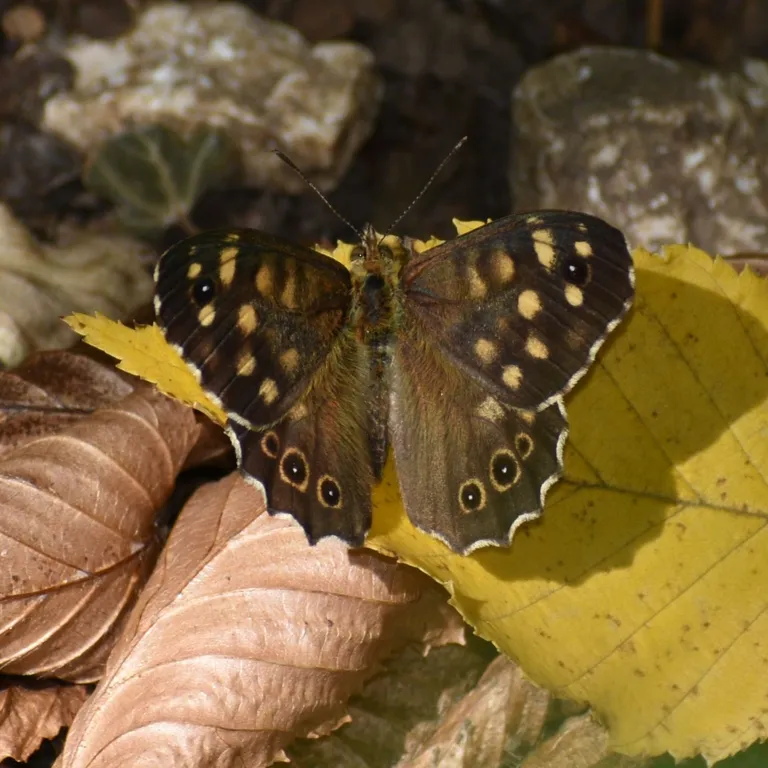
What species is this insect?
Pararge aegeria
